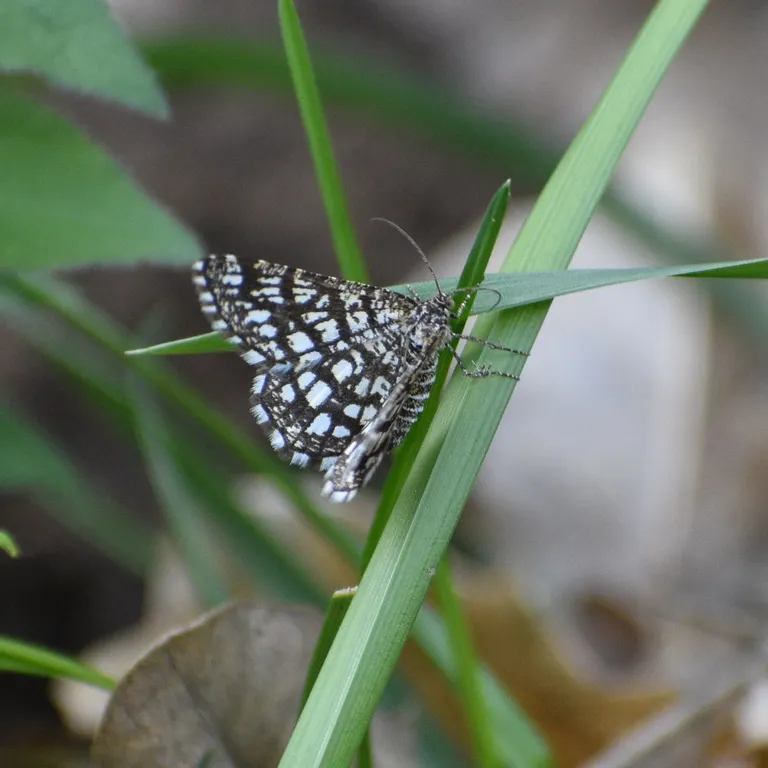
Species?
Chiasmia clathrata
